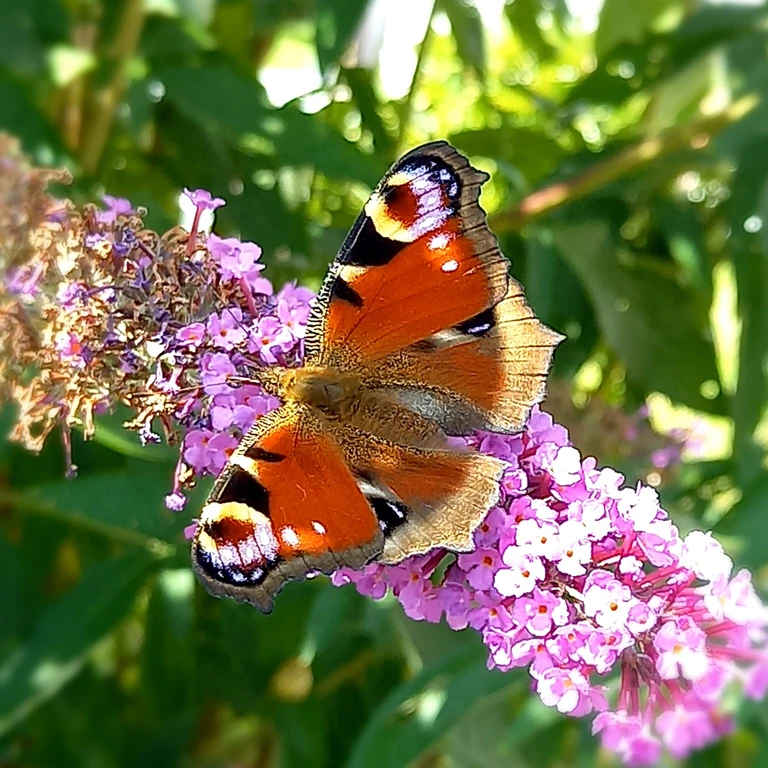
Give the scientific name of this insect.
Aglais io
